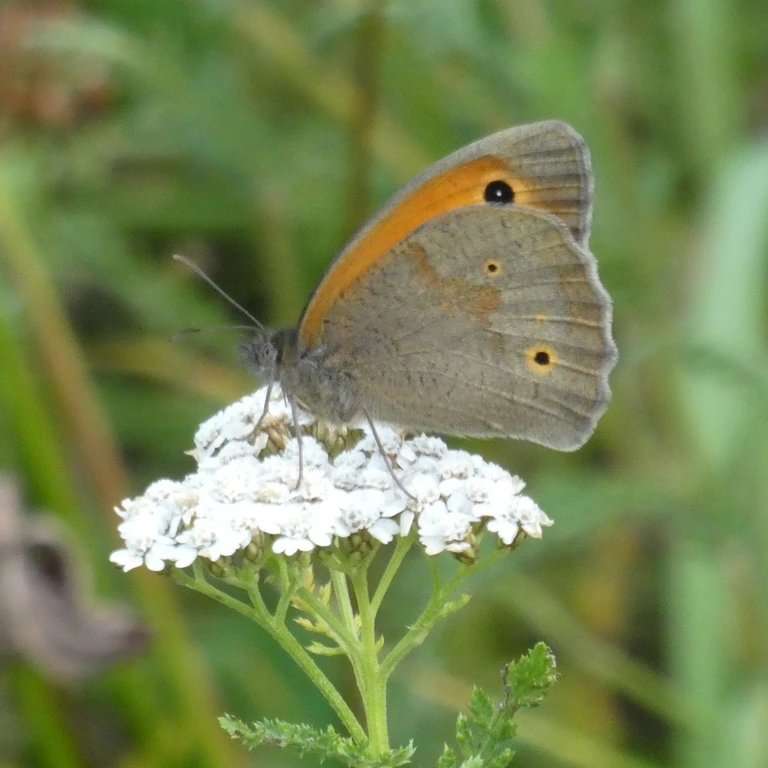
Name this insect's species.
Maniola jurtina
